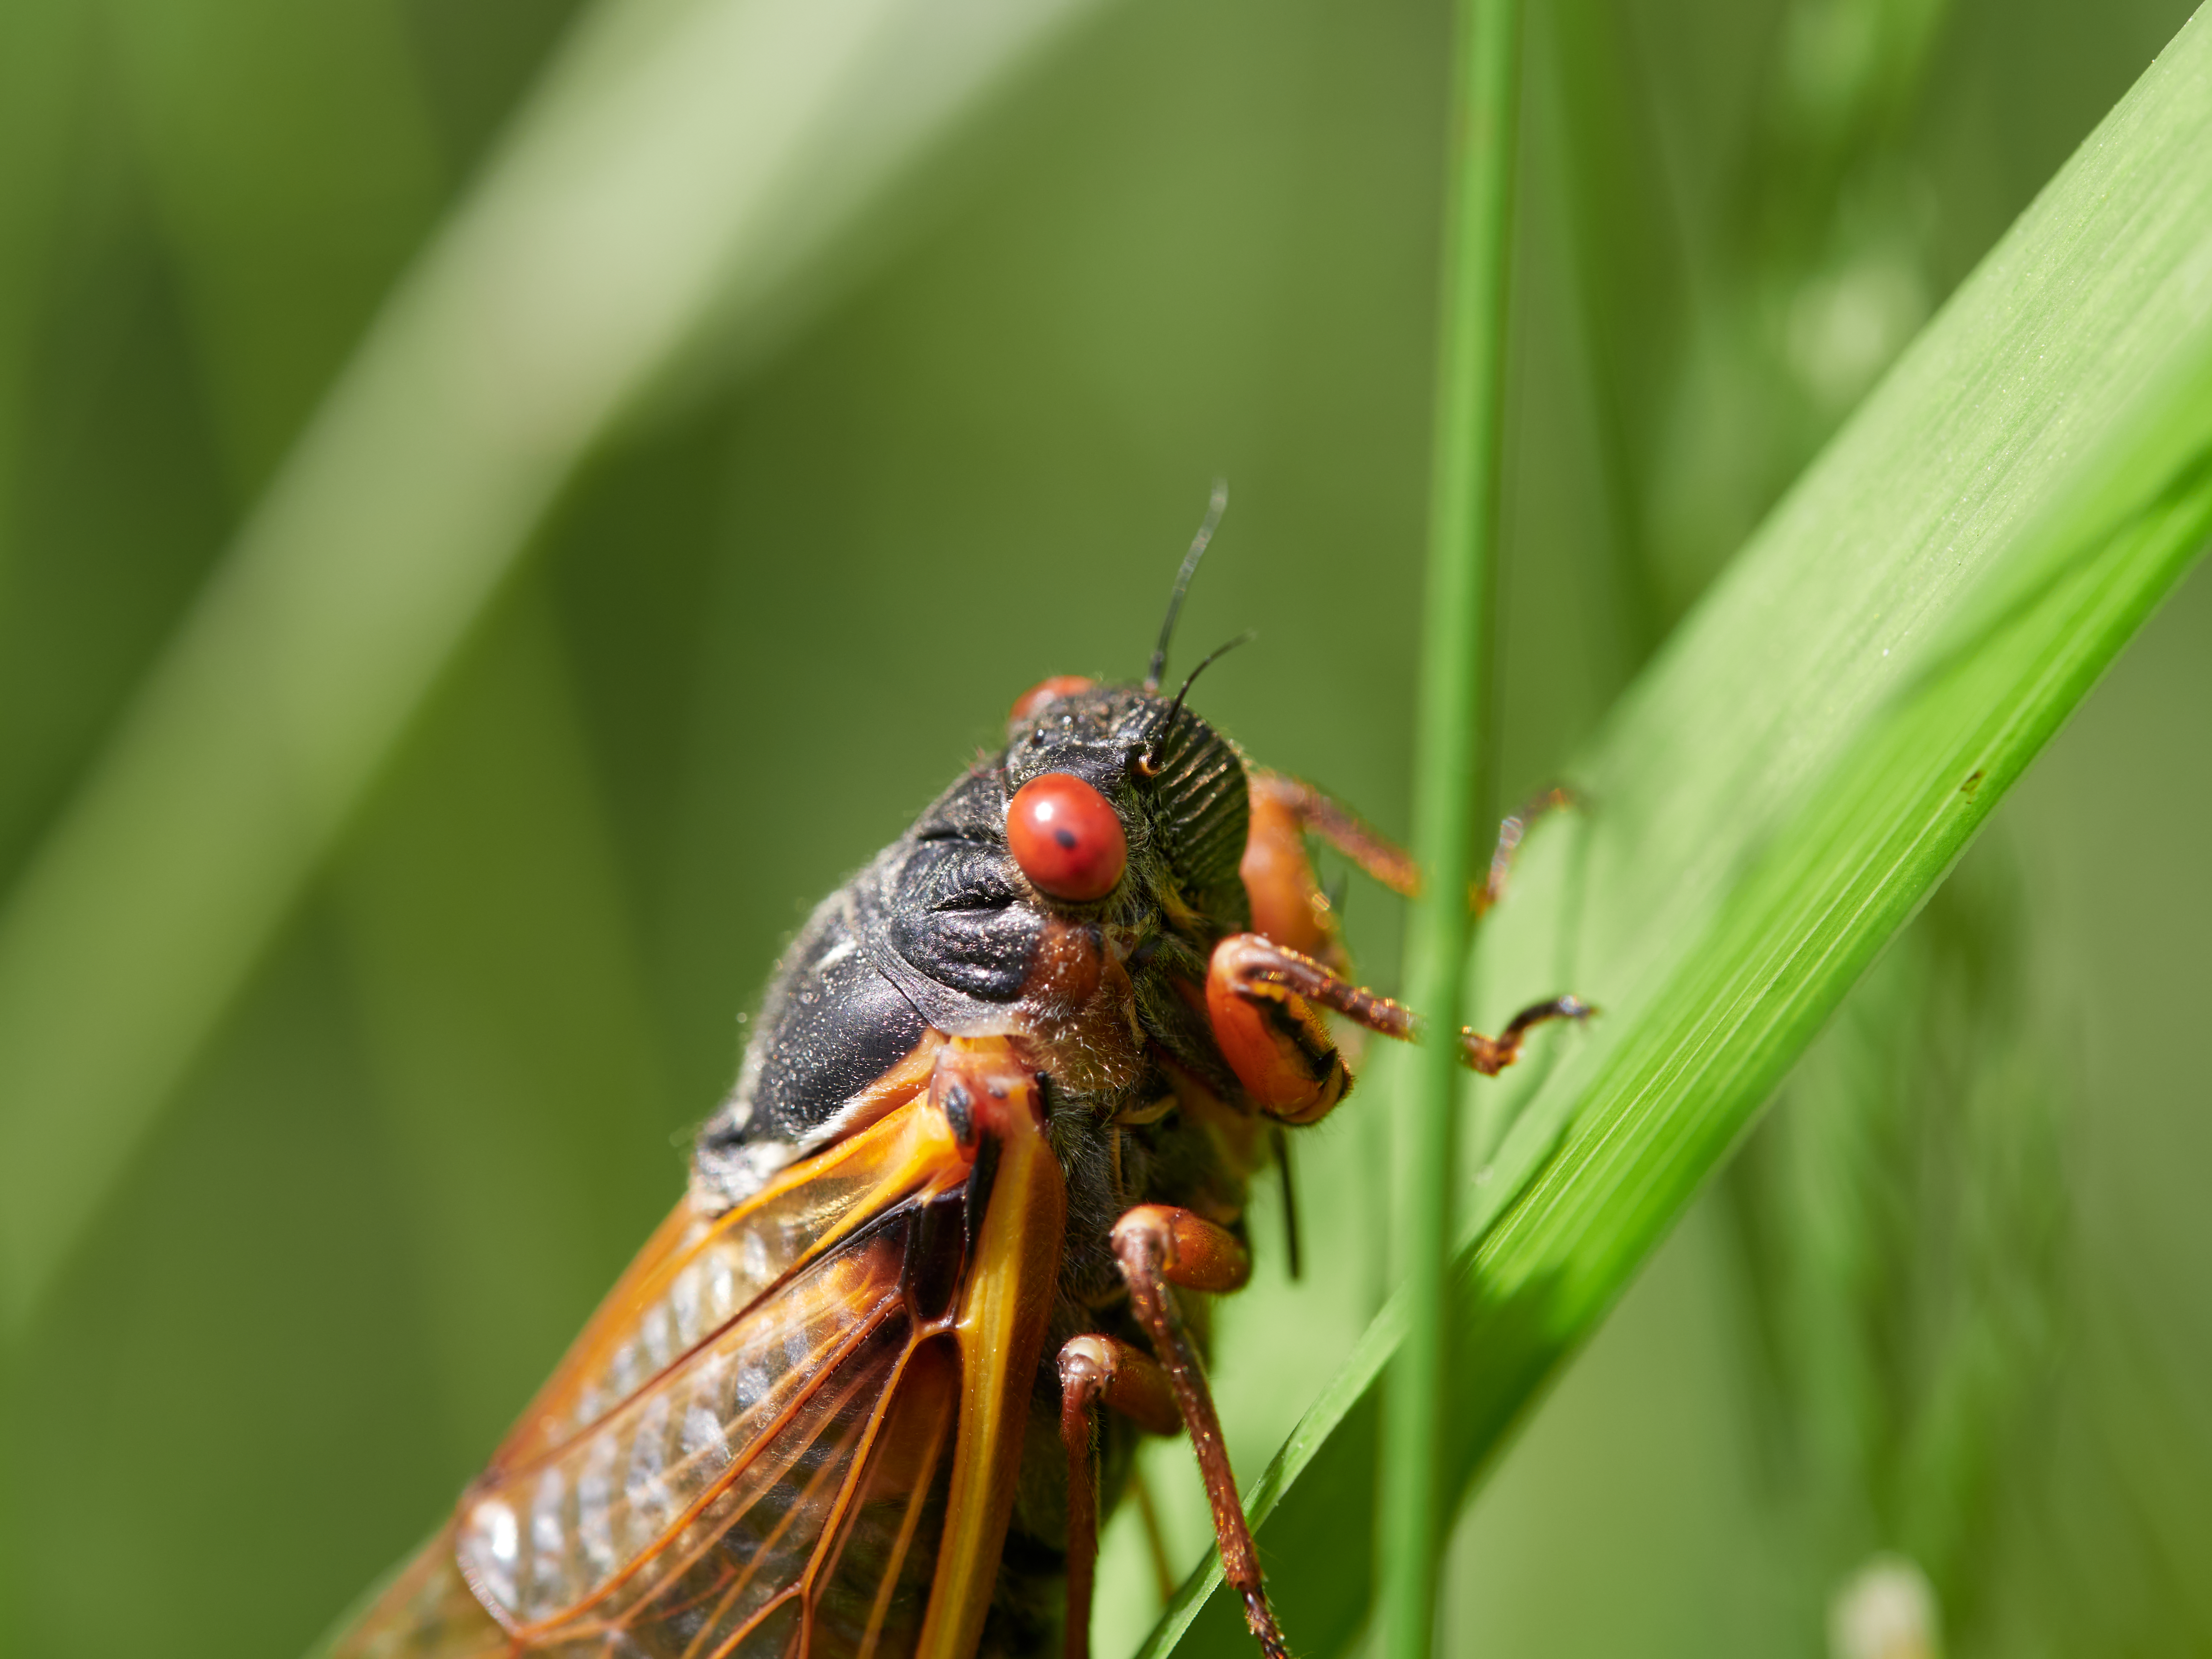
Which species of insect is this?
Magicicada septendecim
